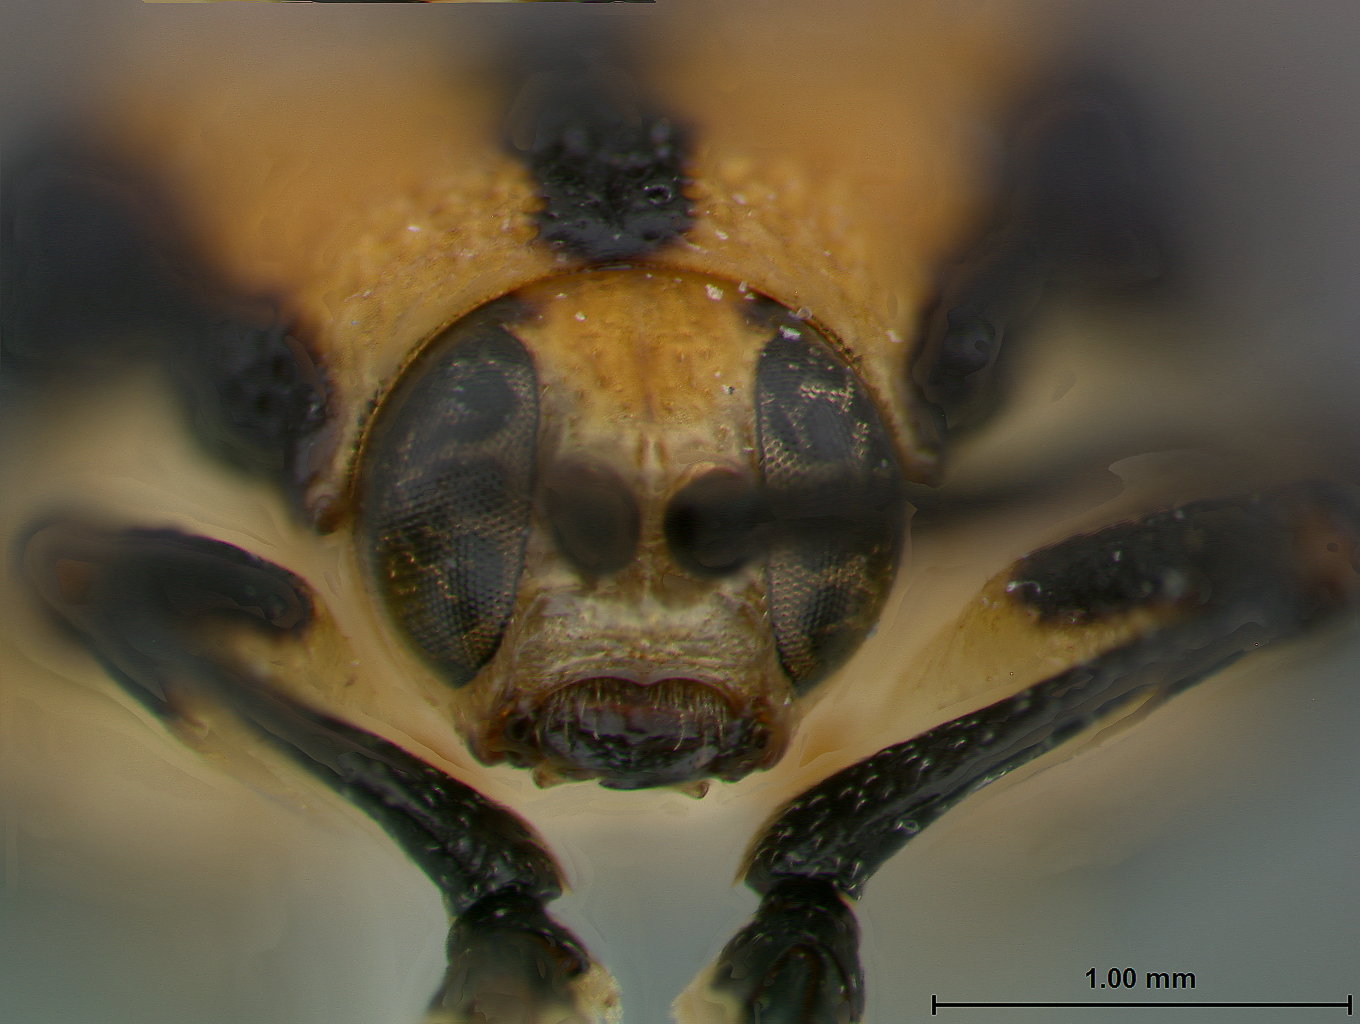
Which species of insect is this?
Xenochalepus hespenheidei
